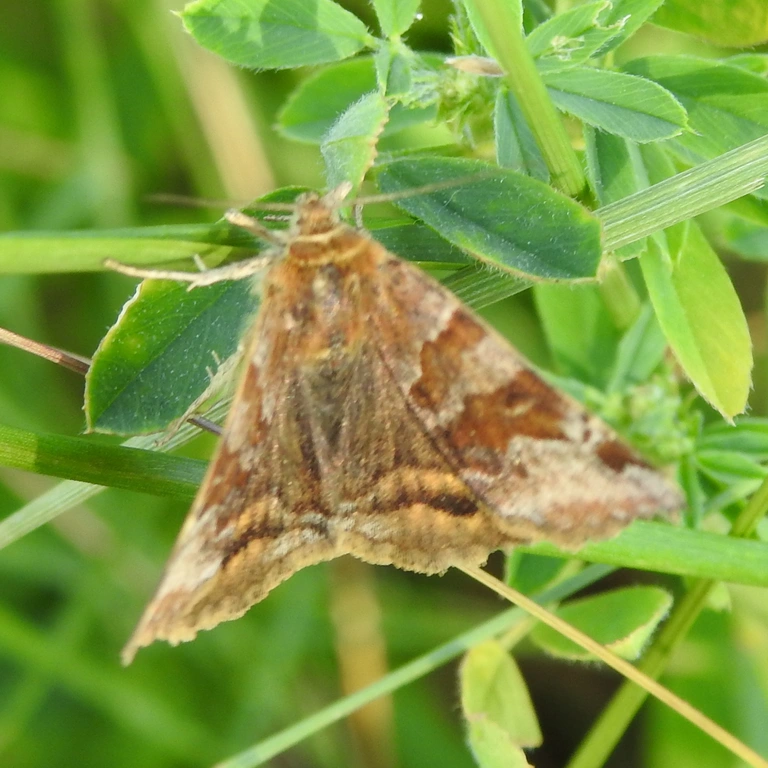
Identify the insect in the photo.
Euclidia glyphica
